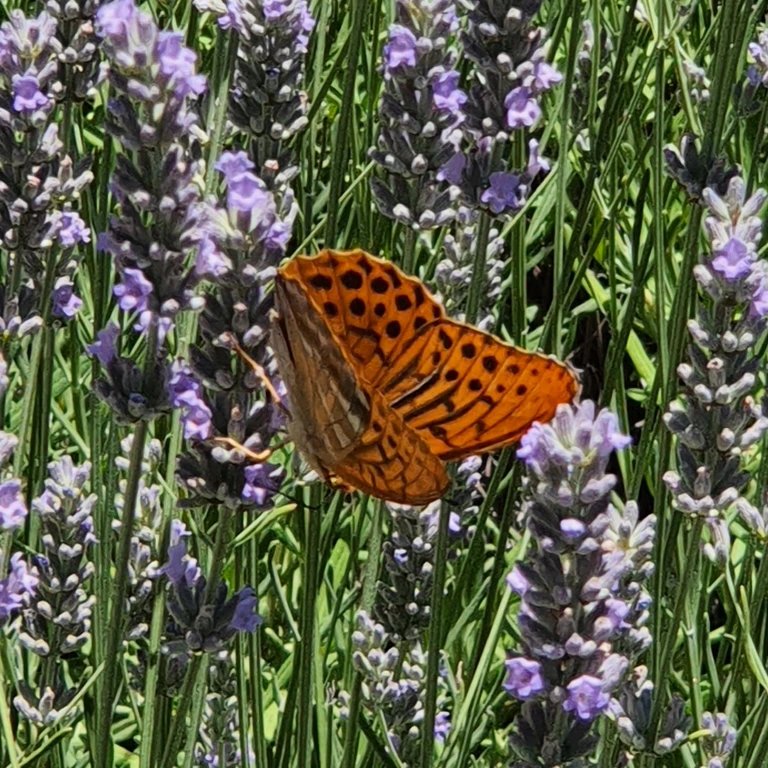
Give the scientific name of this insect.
Argynnis paphia
